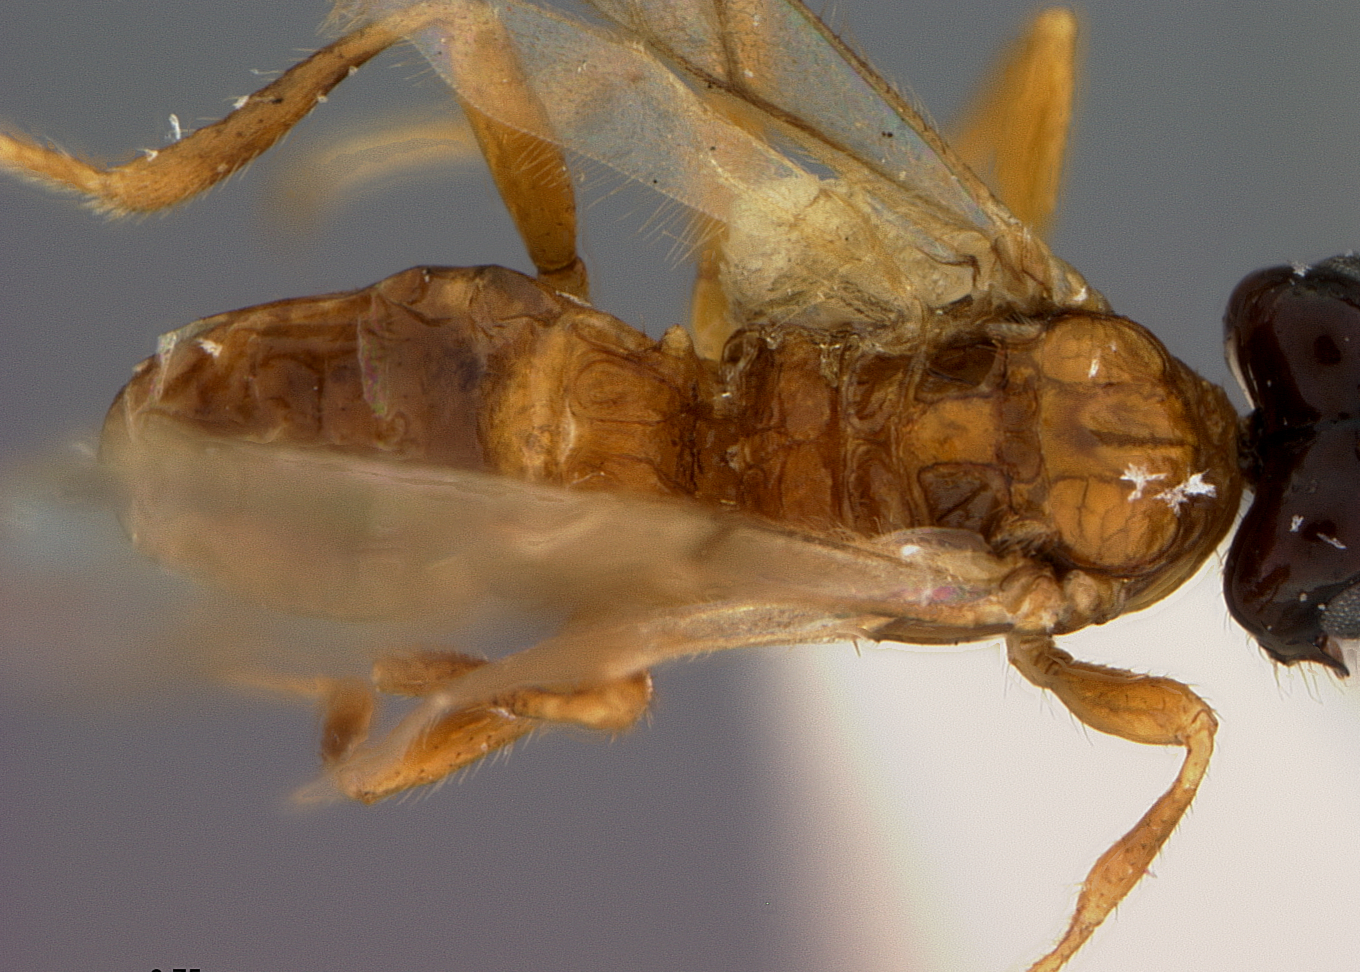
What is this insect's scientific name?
Aphaereta excavata
